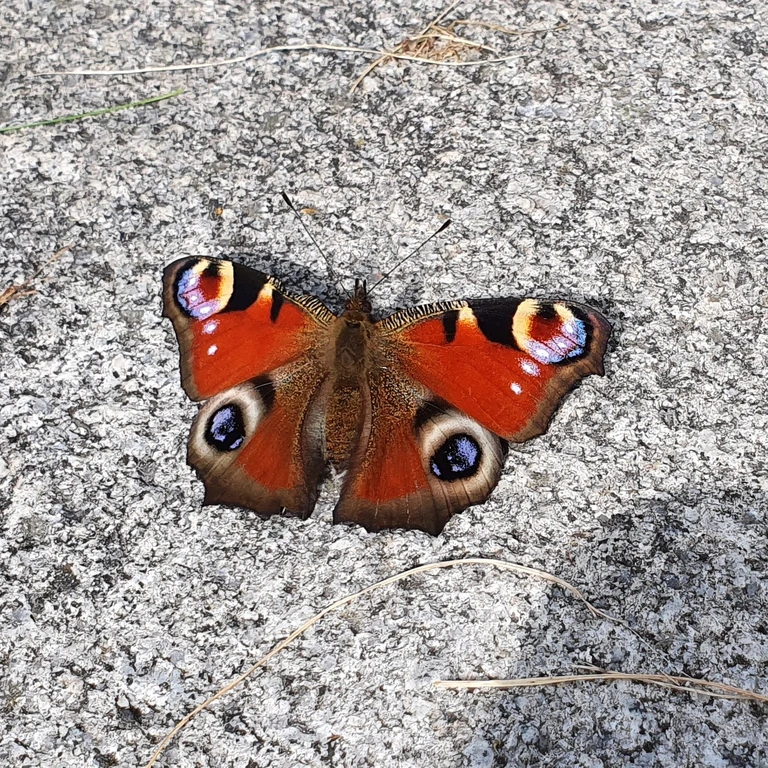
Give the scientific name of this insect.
Aglais io
